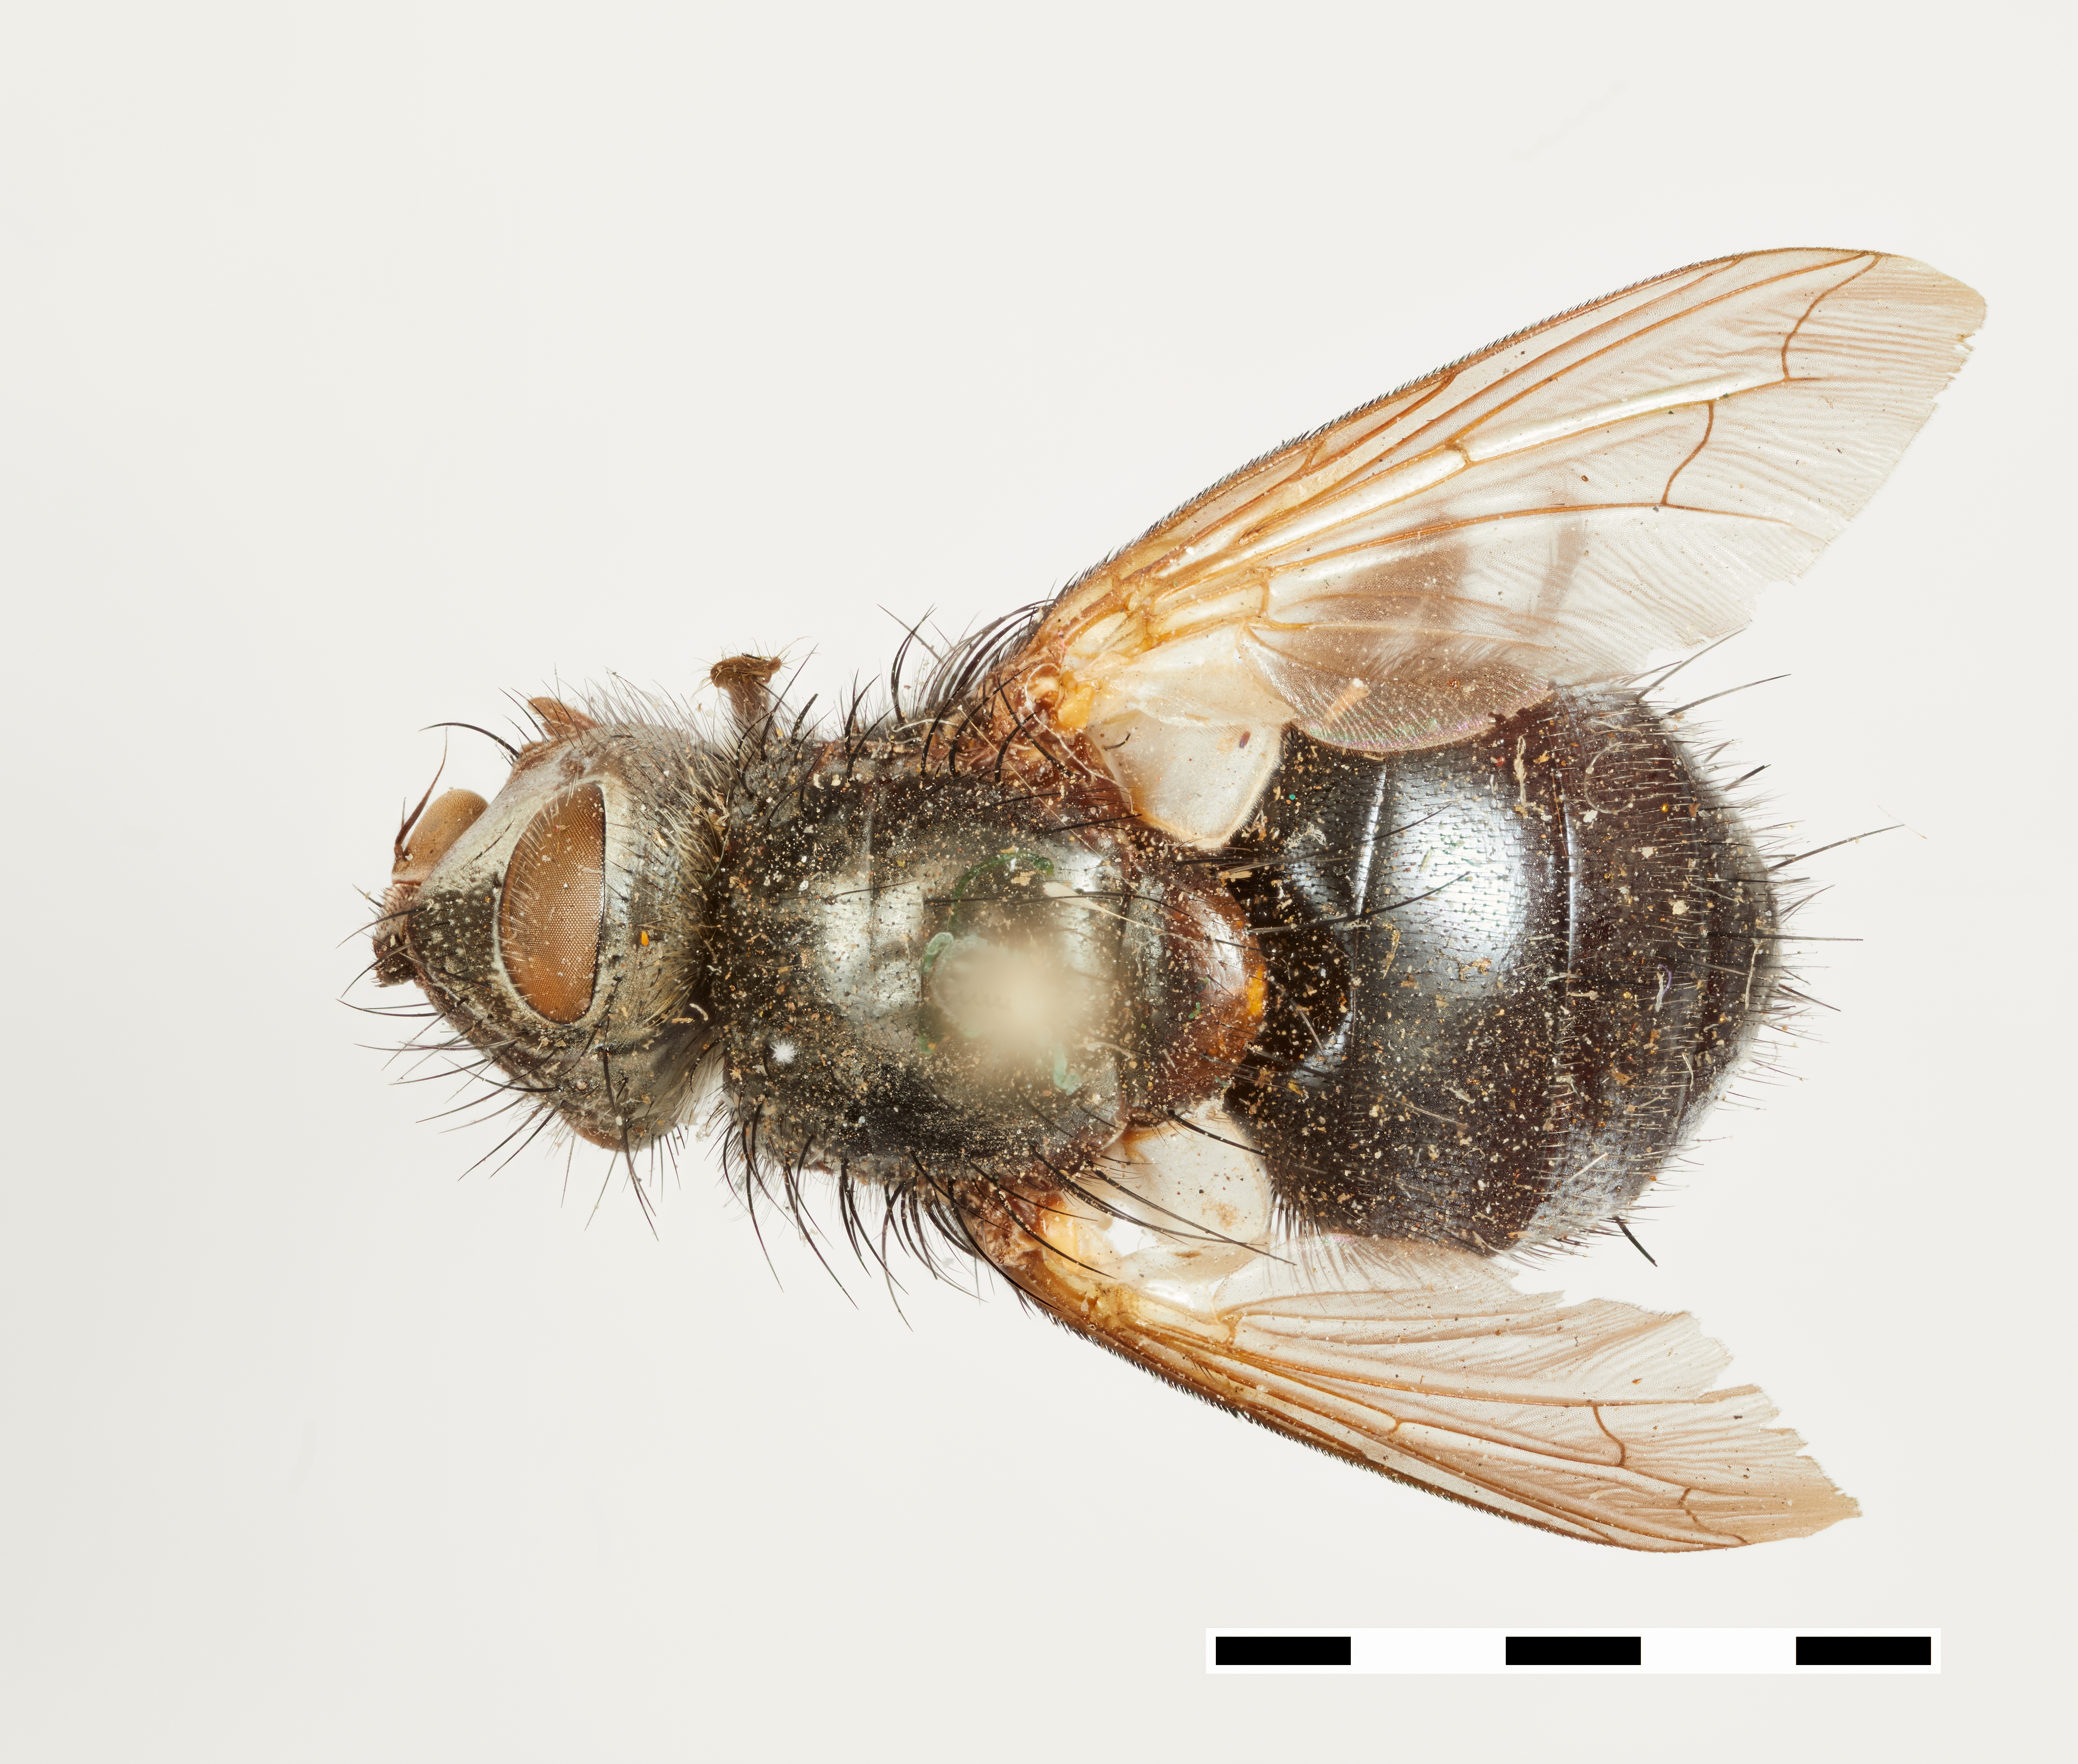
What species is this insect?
Metaphyto genalis
